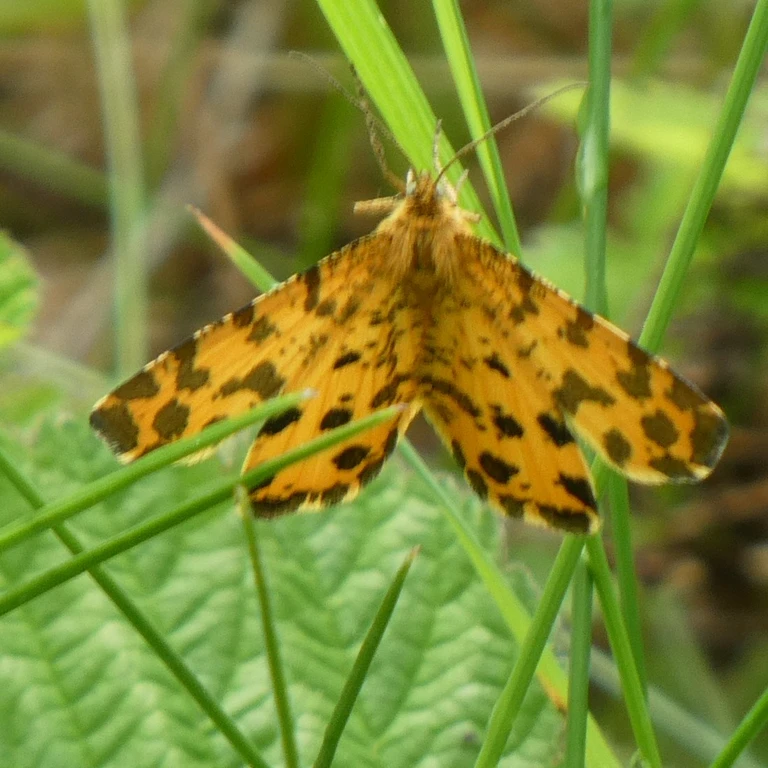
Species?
Pseudopanthera macularia
